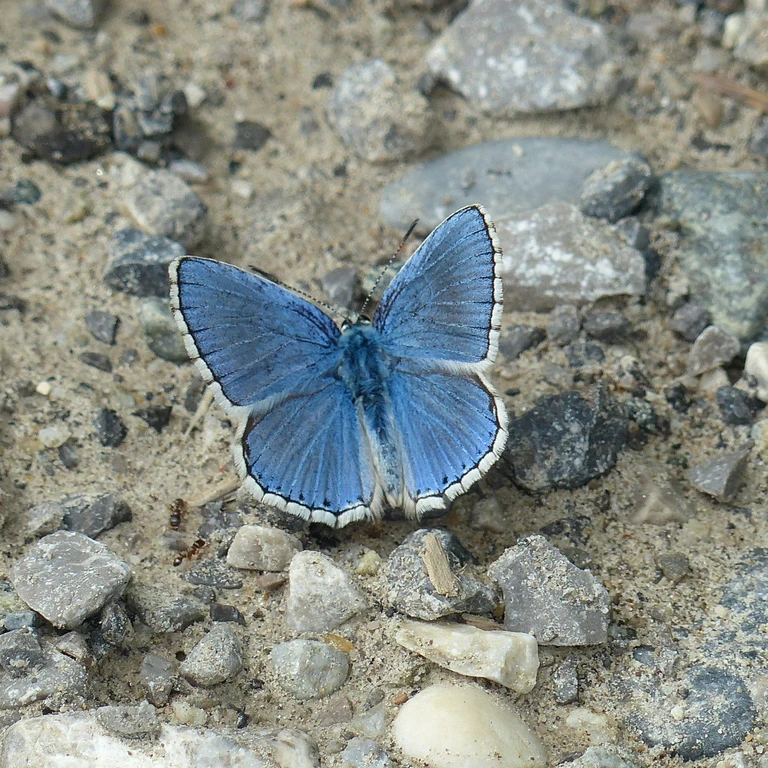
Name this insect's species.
Lysandra bellargus
